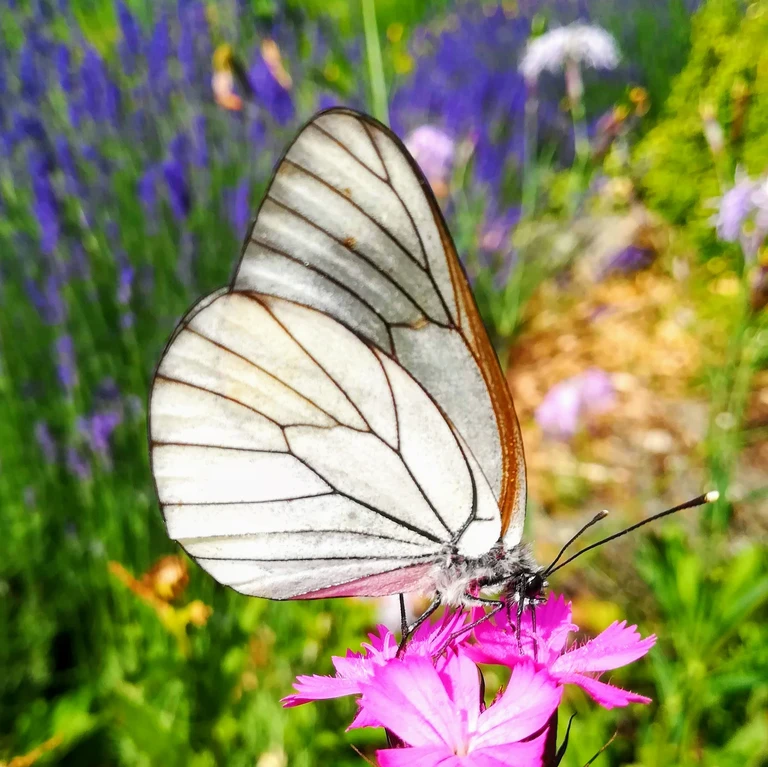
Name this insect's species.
Aporia crataegi
